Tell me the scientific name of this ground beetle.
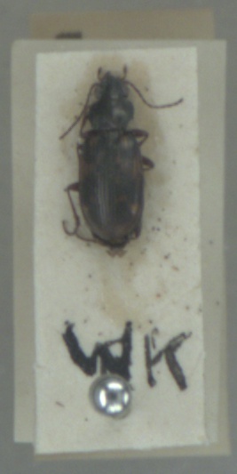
Bembidion varium
